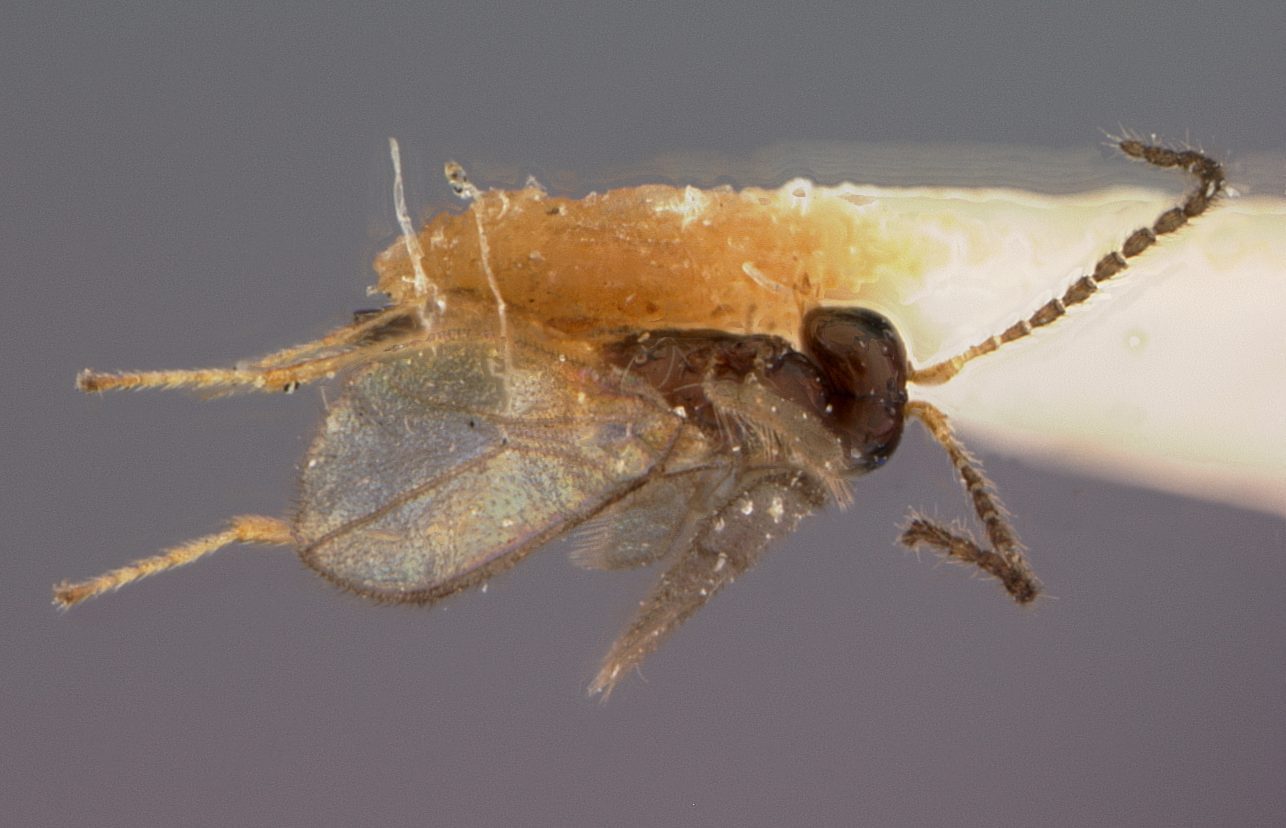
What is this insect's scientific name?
Aspilota foutsi
